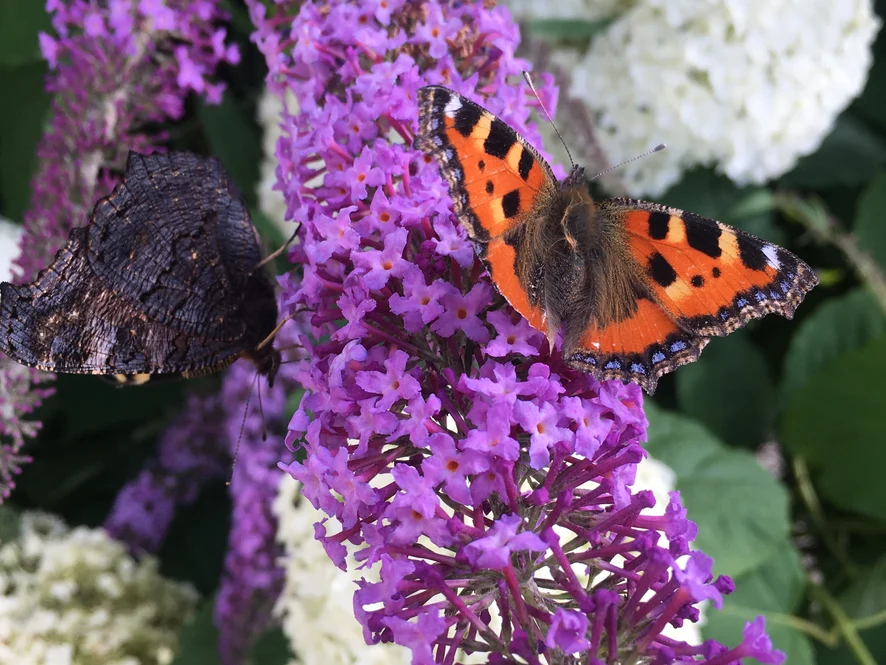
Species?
Aglais urticae
